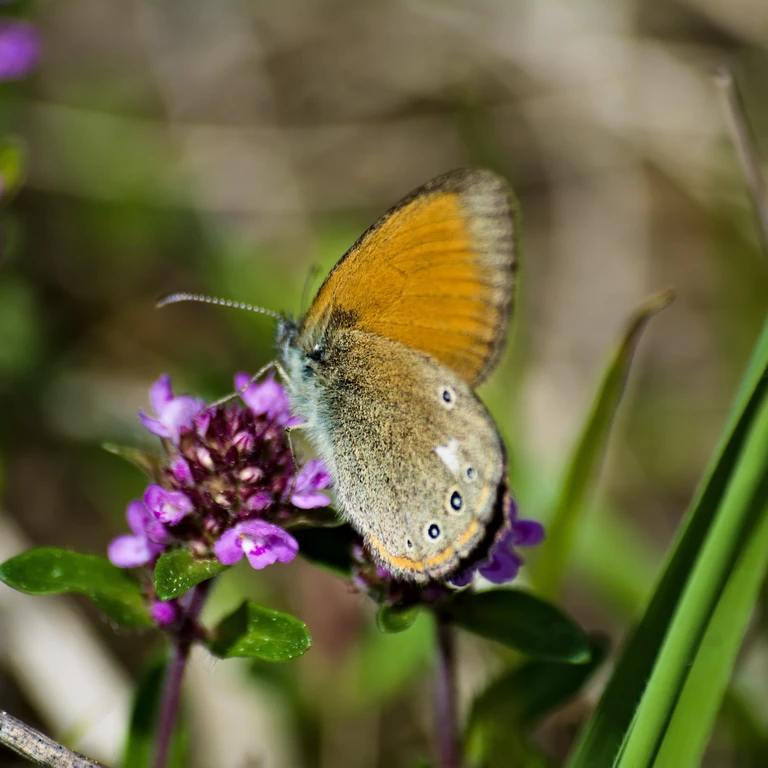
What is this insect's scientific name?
Coenonympha glycerion (also Coenonympha iphis)
